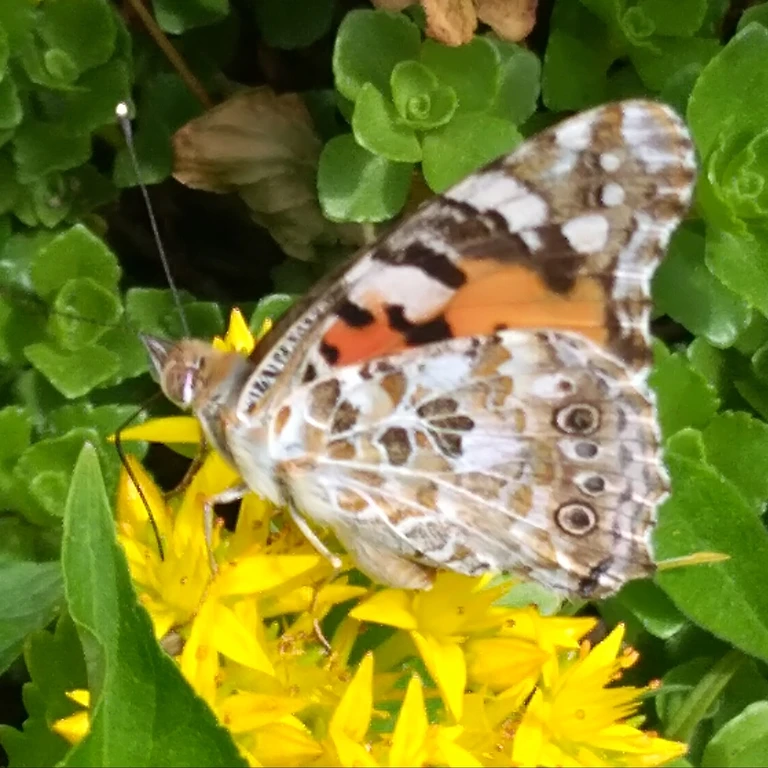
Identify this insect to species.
Vanessa cardui
